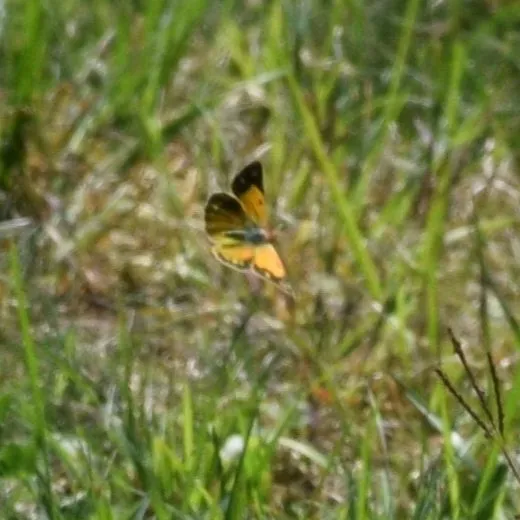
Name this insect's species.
Colias croceus
